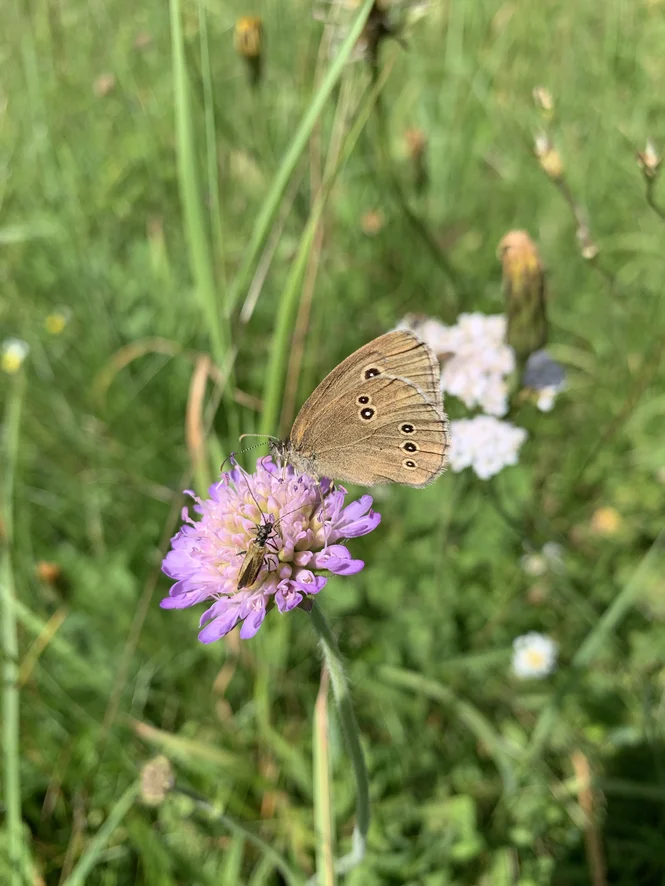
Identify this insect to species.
Aphantopus hyperantus
